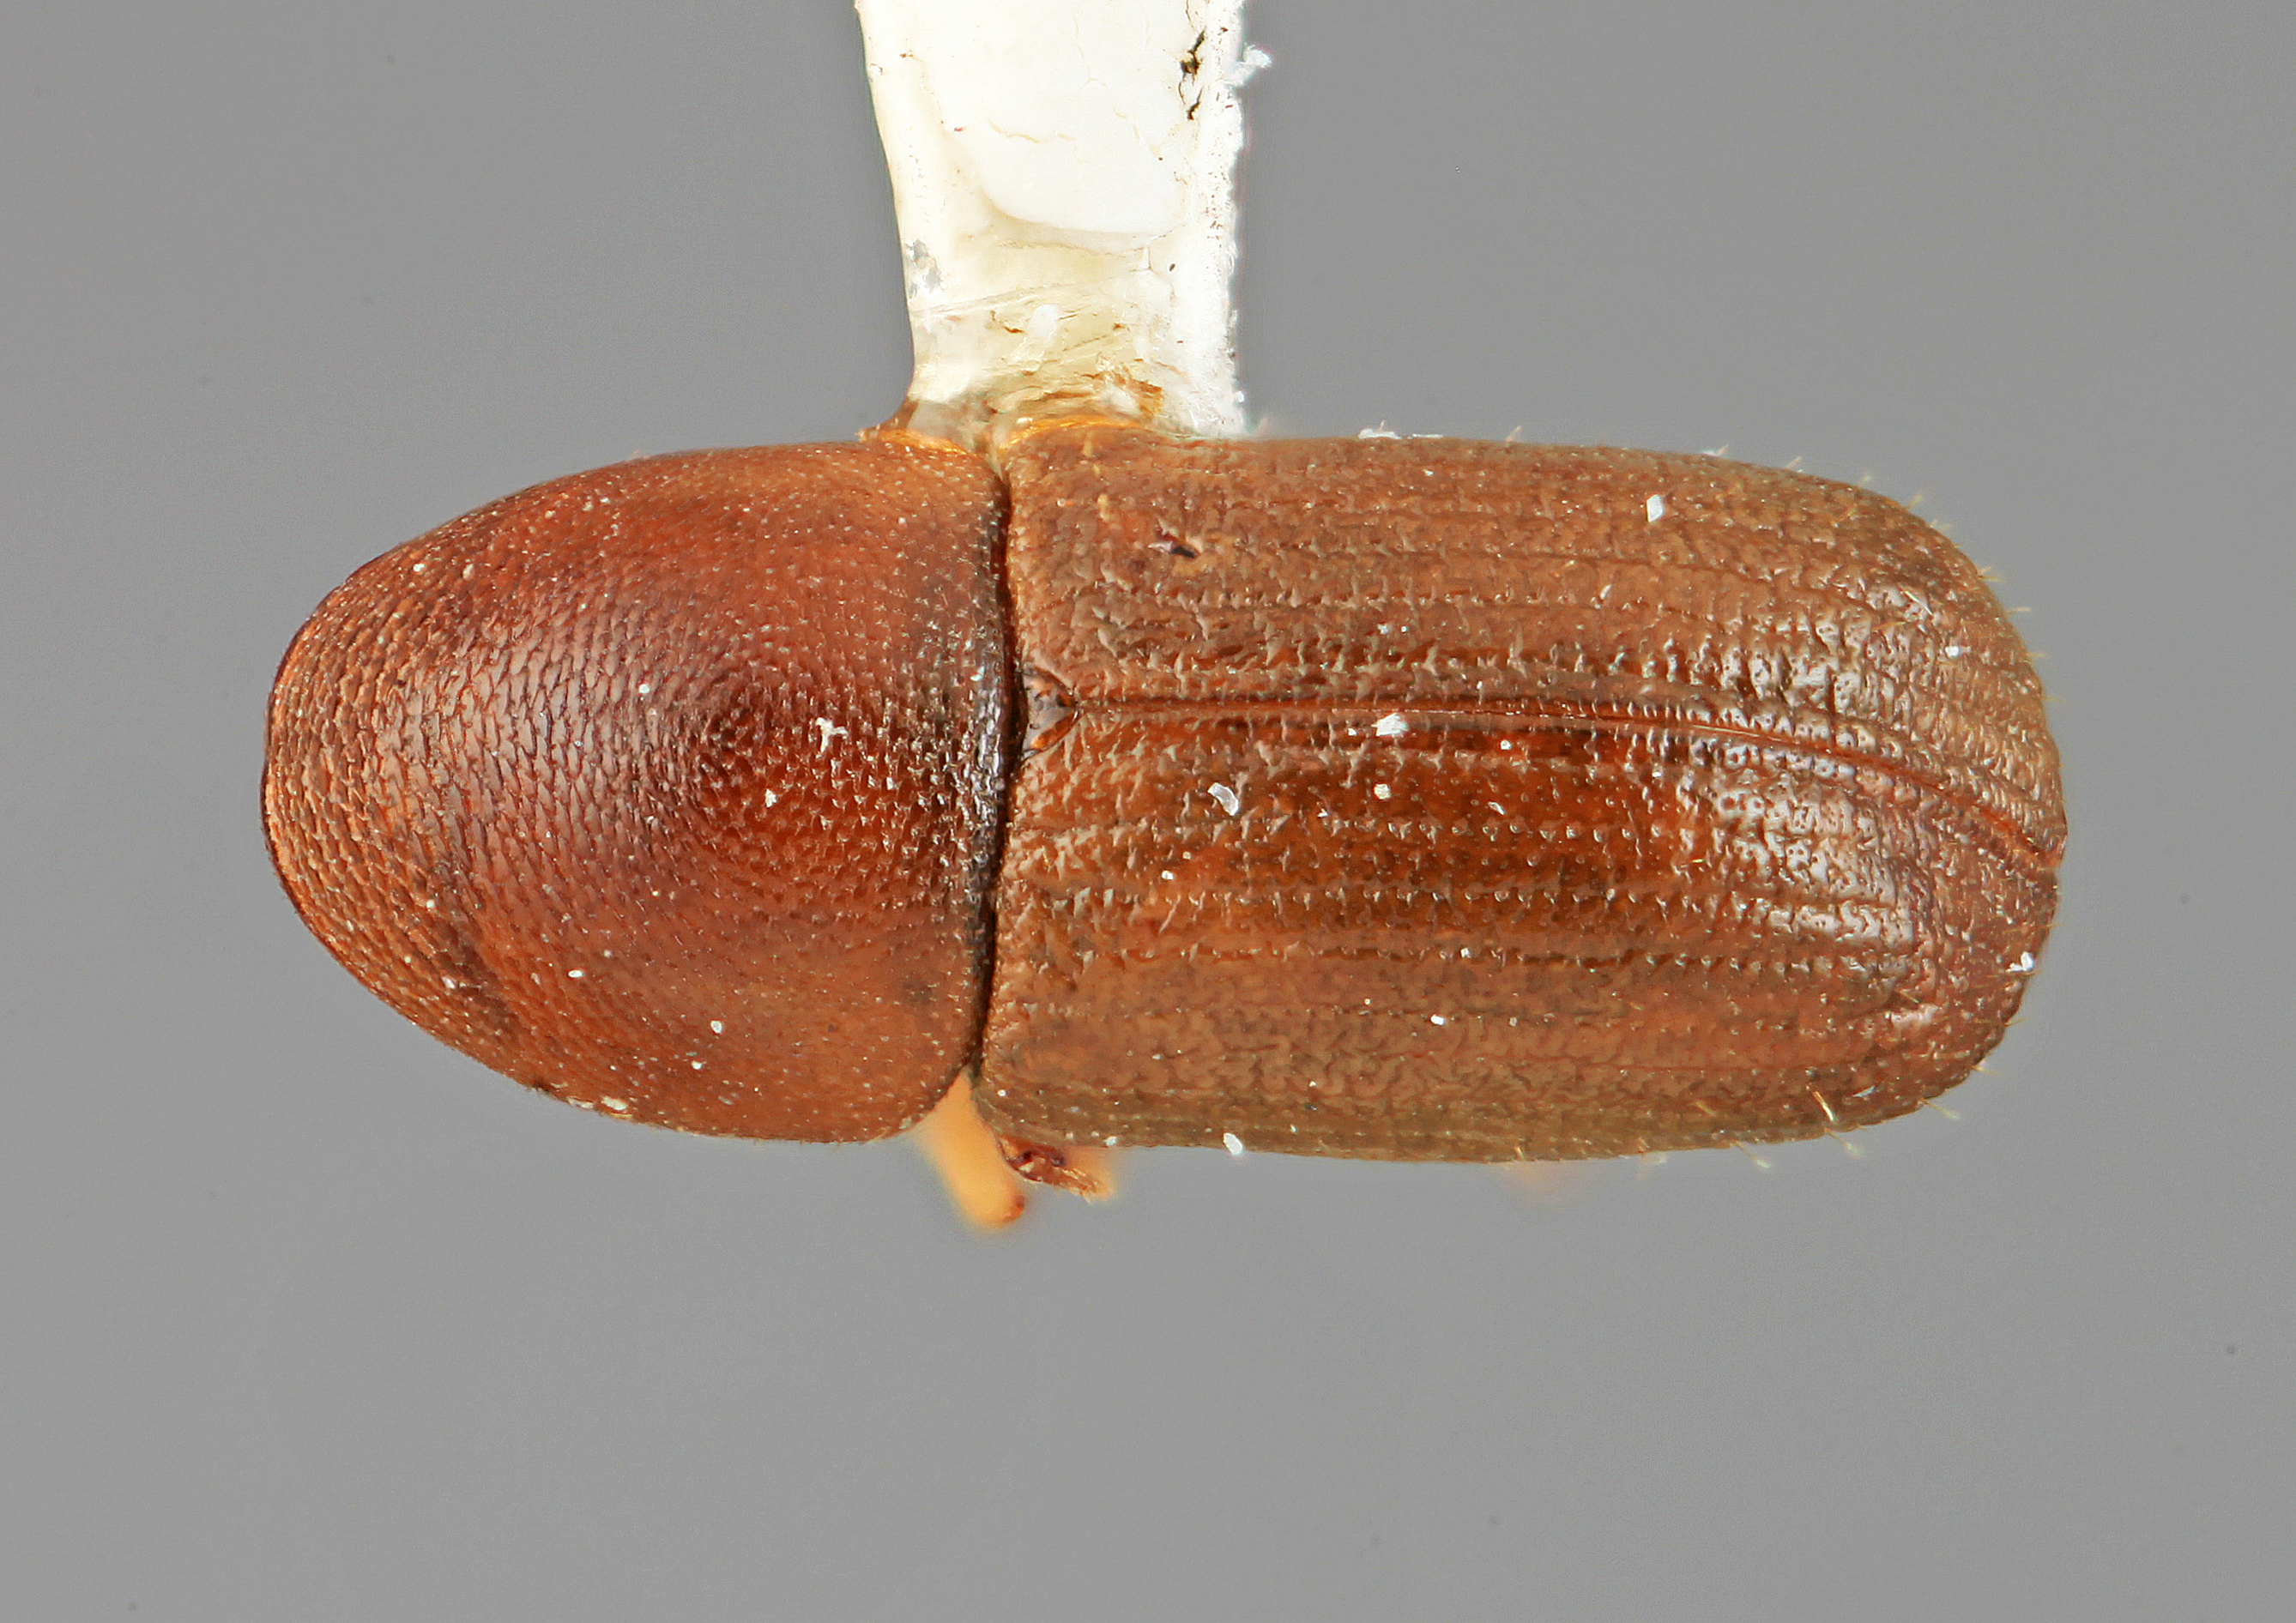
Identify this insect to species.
Dendroterus defectus
